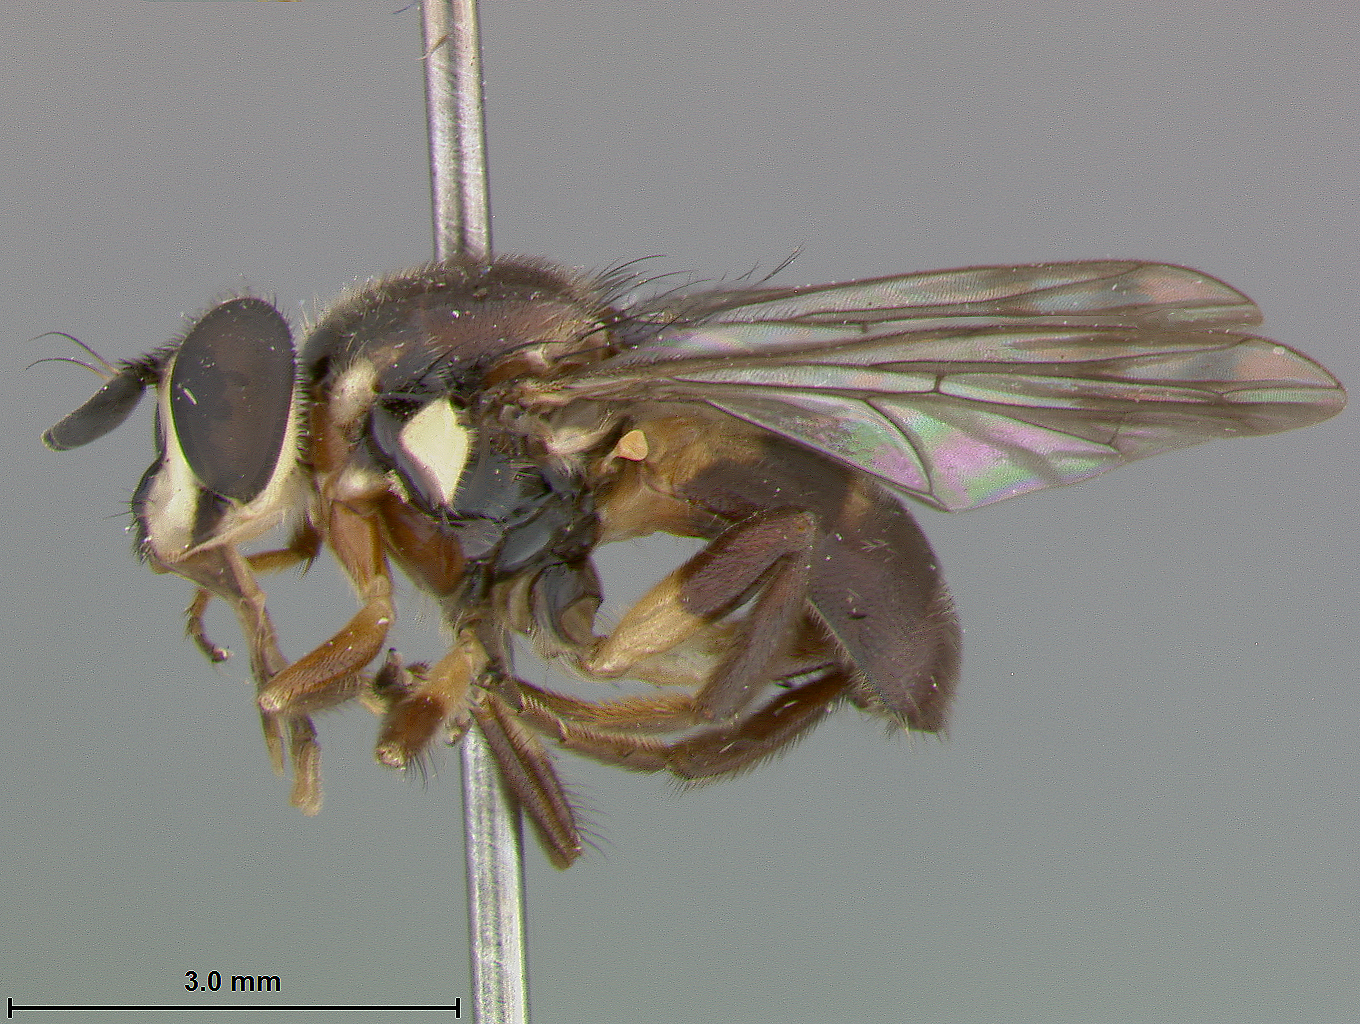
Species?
Graptomyza amplicavum
